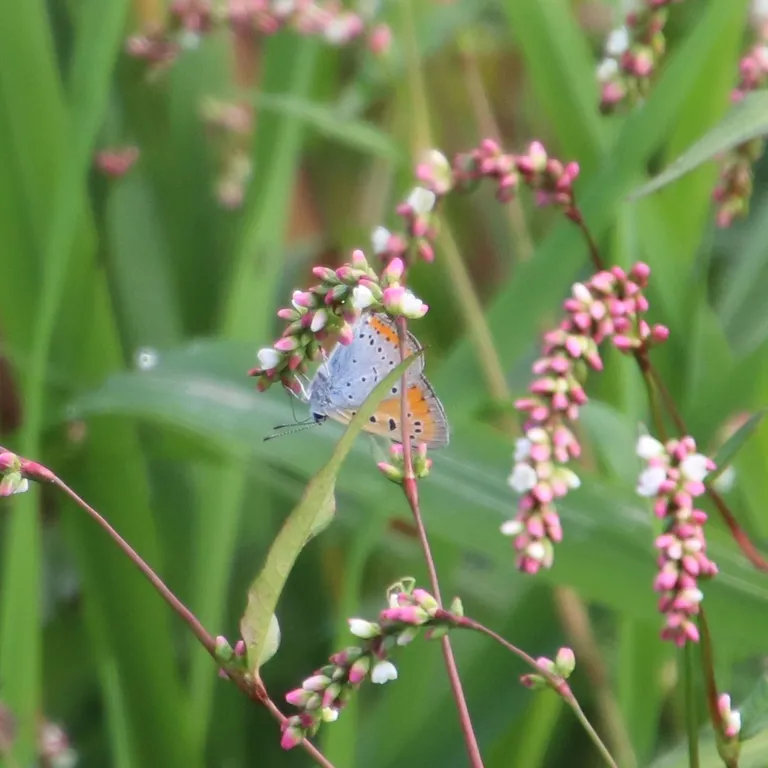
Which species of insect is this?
Lycaena dispar
